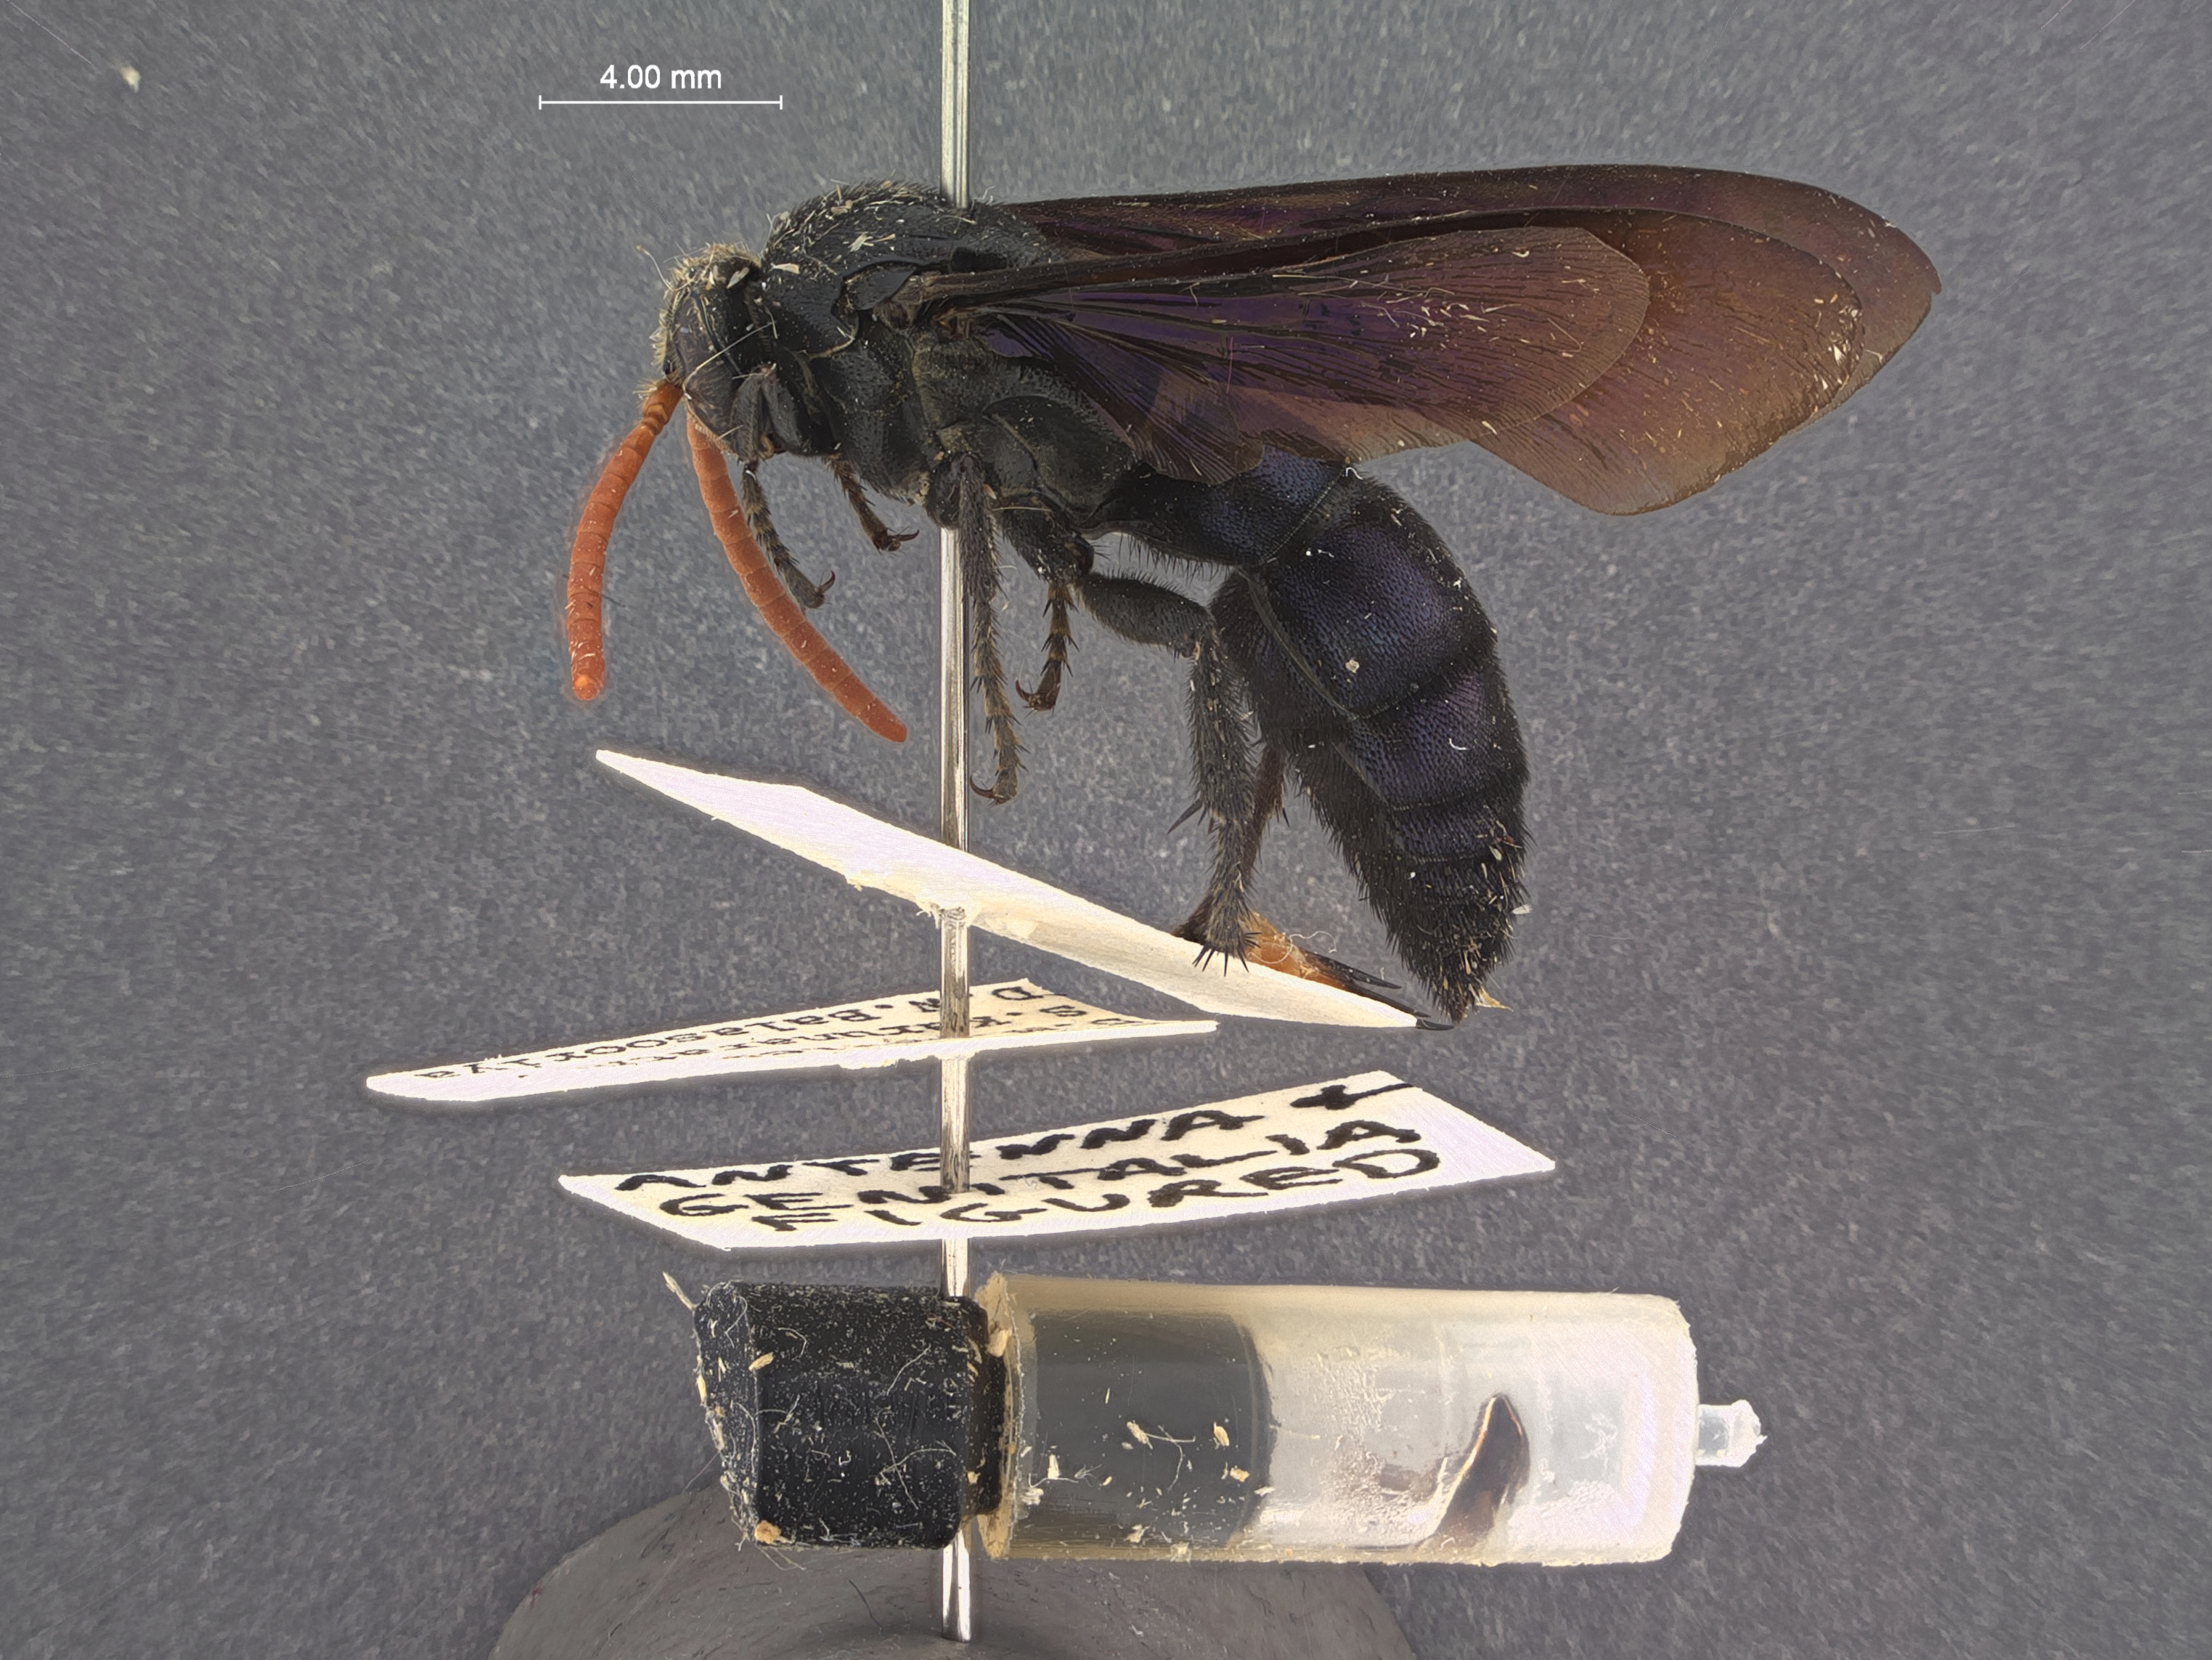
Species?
Scolia vollenhoveni
